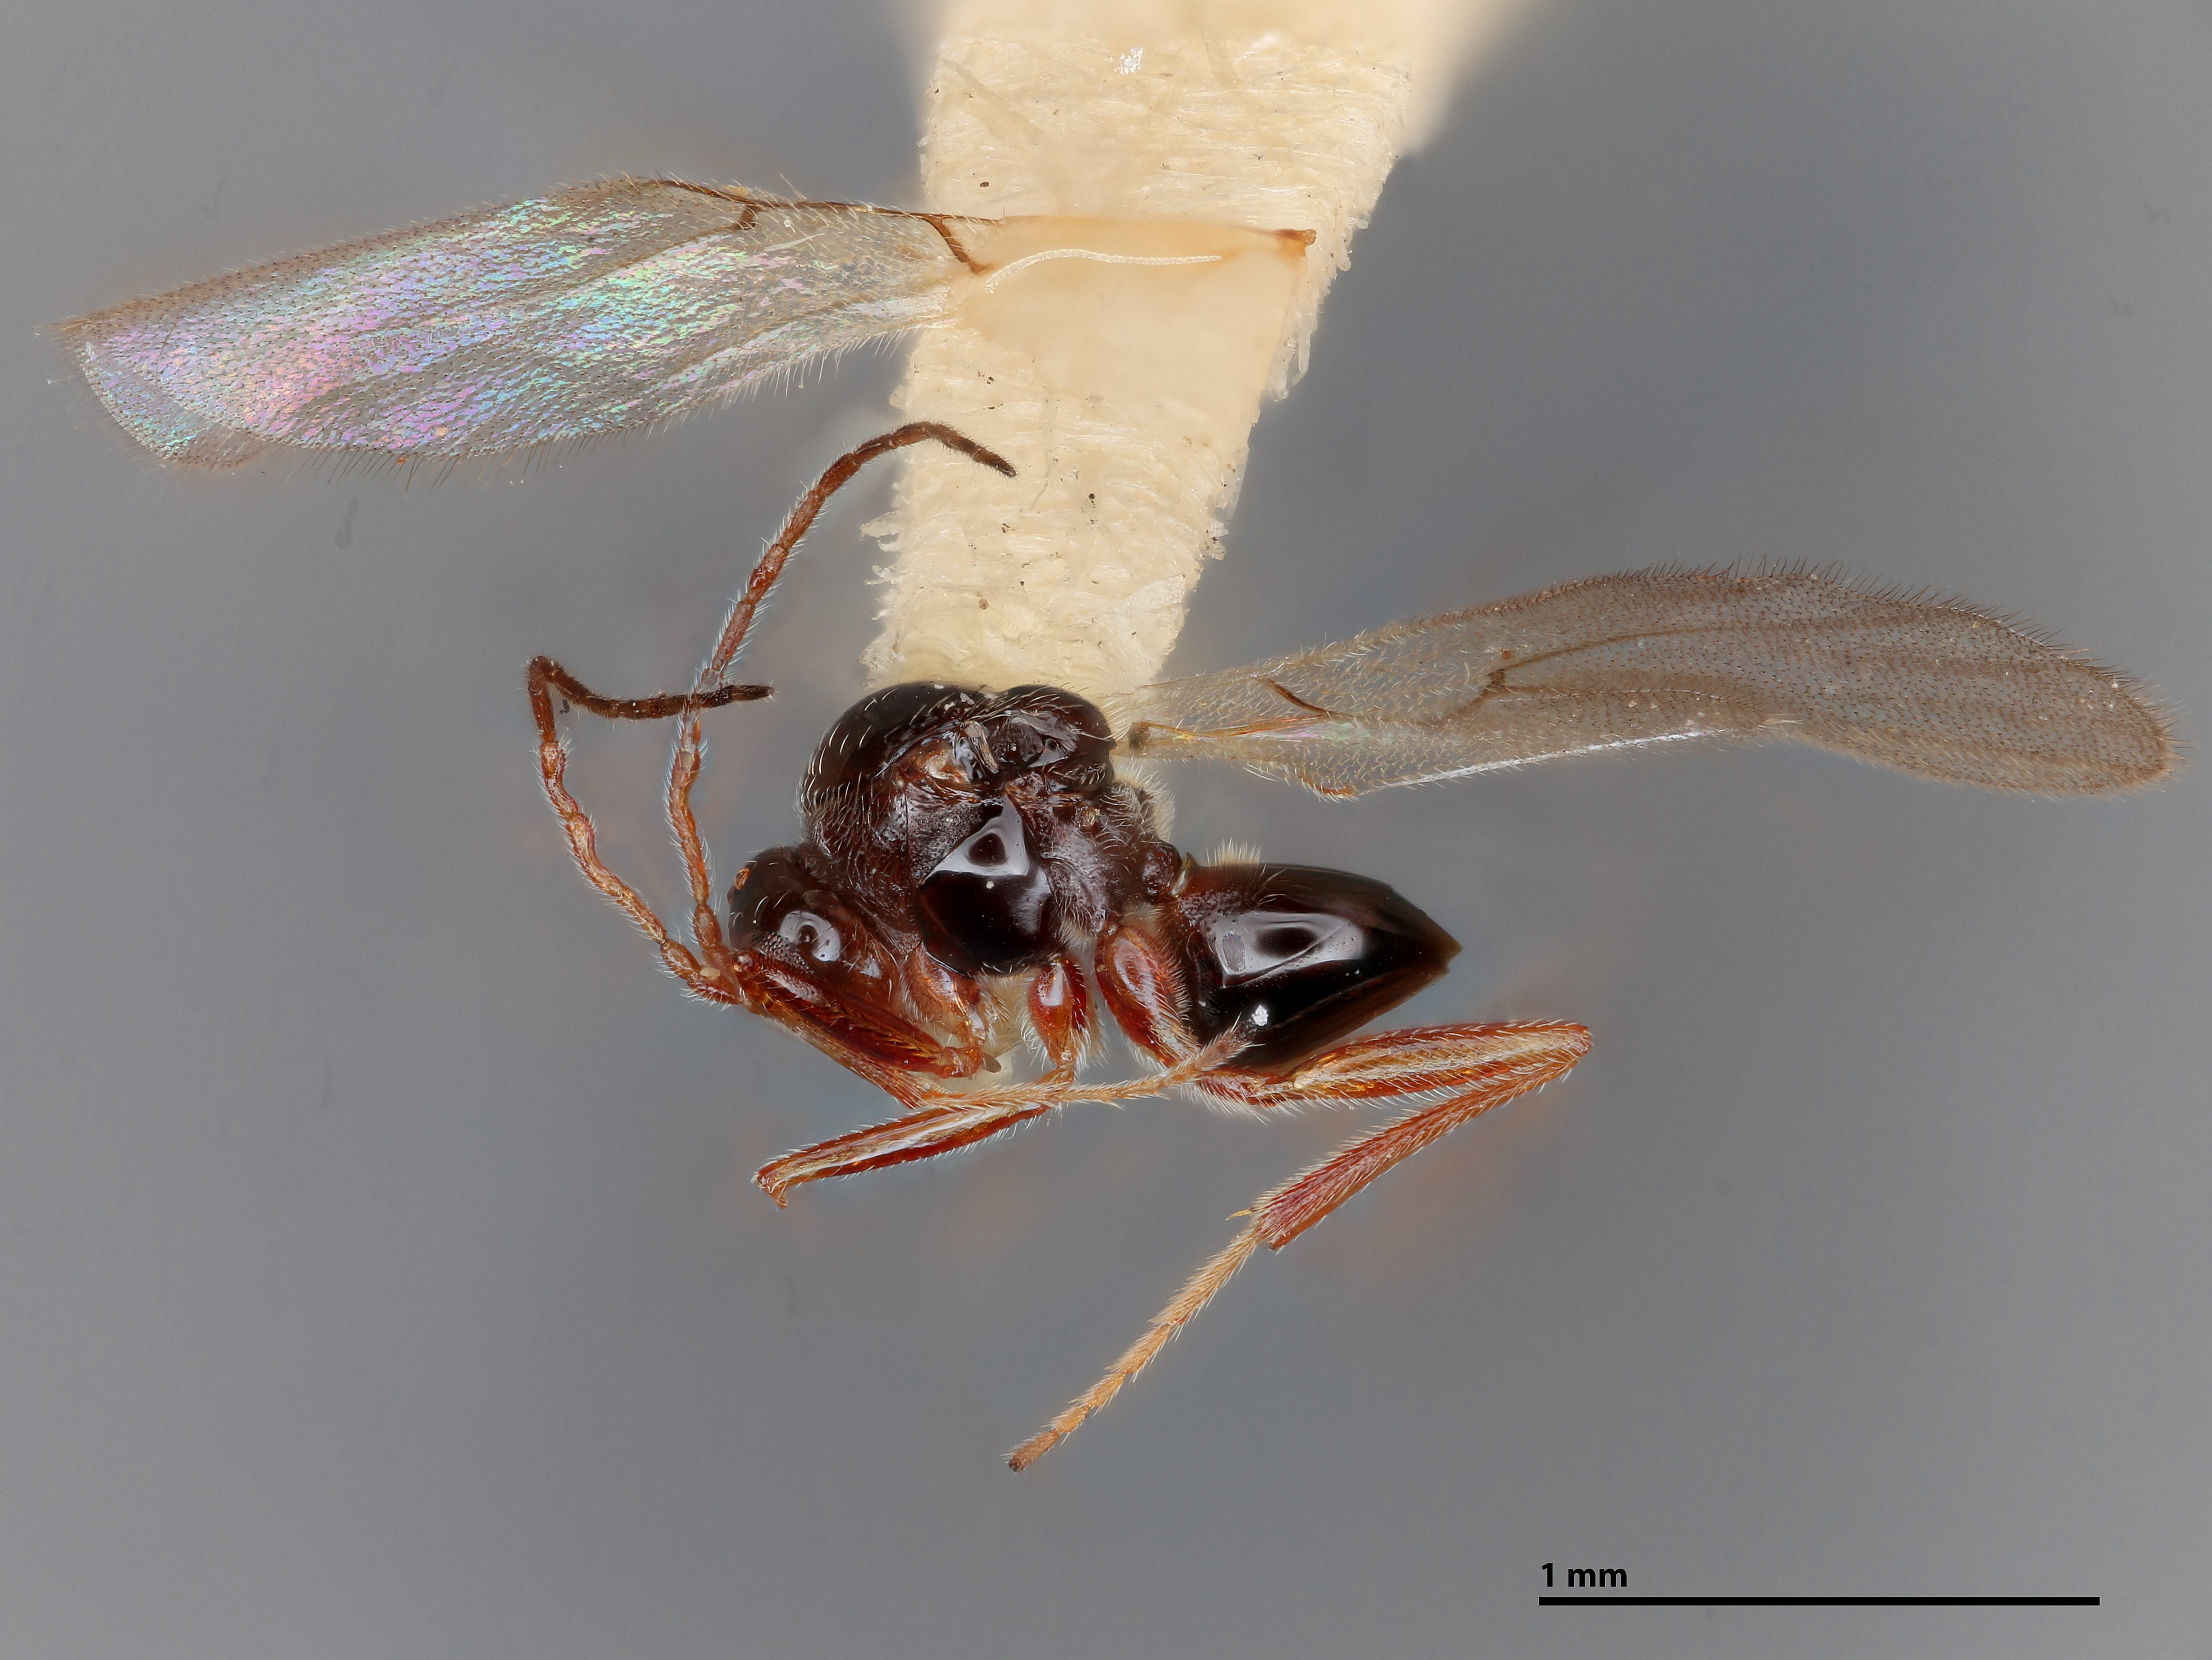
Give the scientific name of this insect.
Alloxysta coniferensis
